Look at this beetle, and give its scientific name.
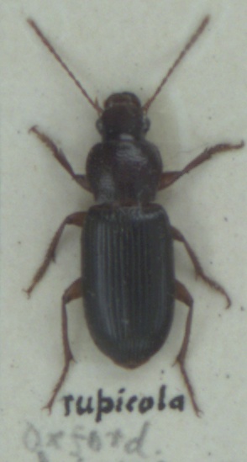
Ophonus rupicola
